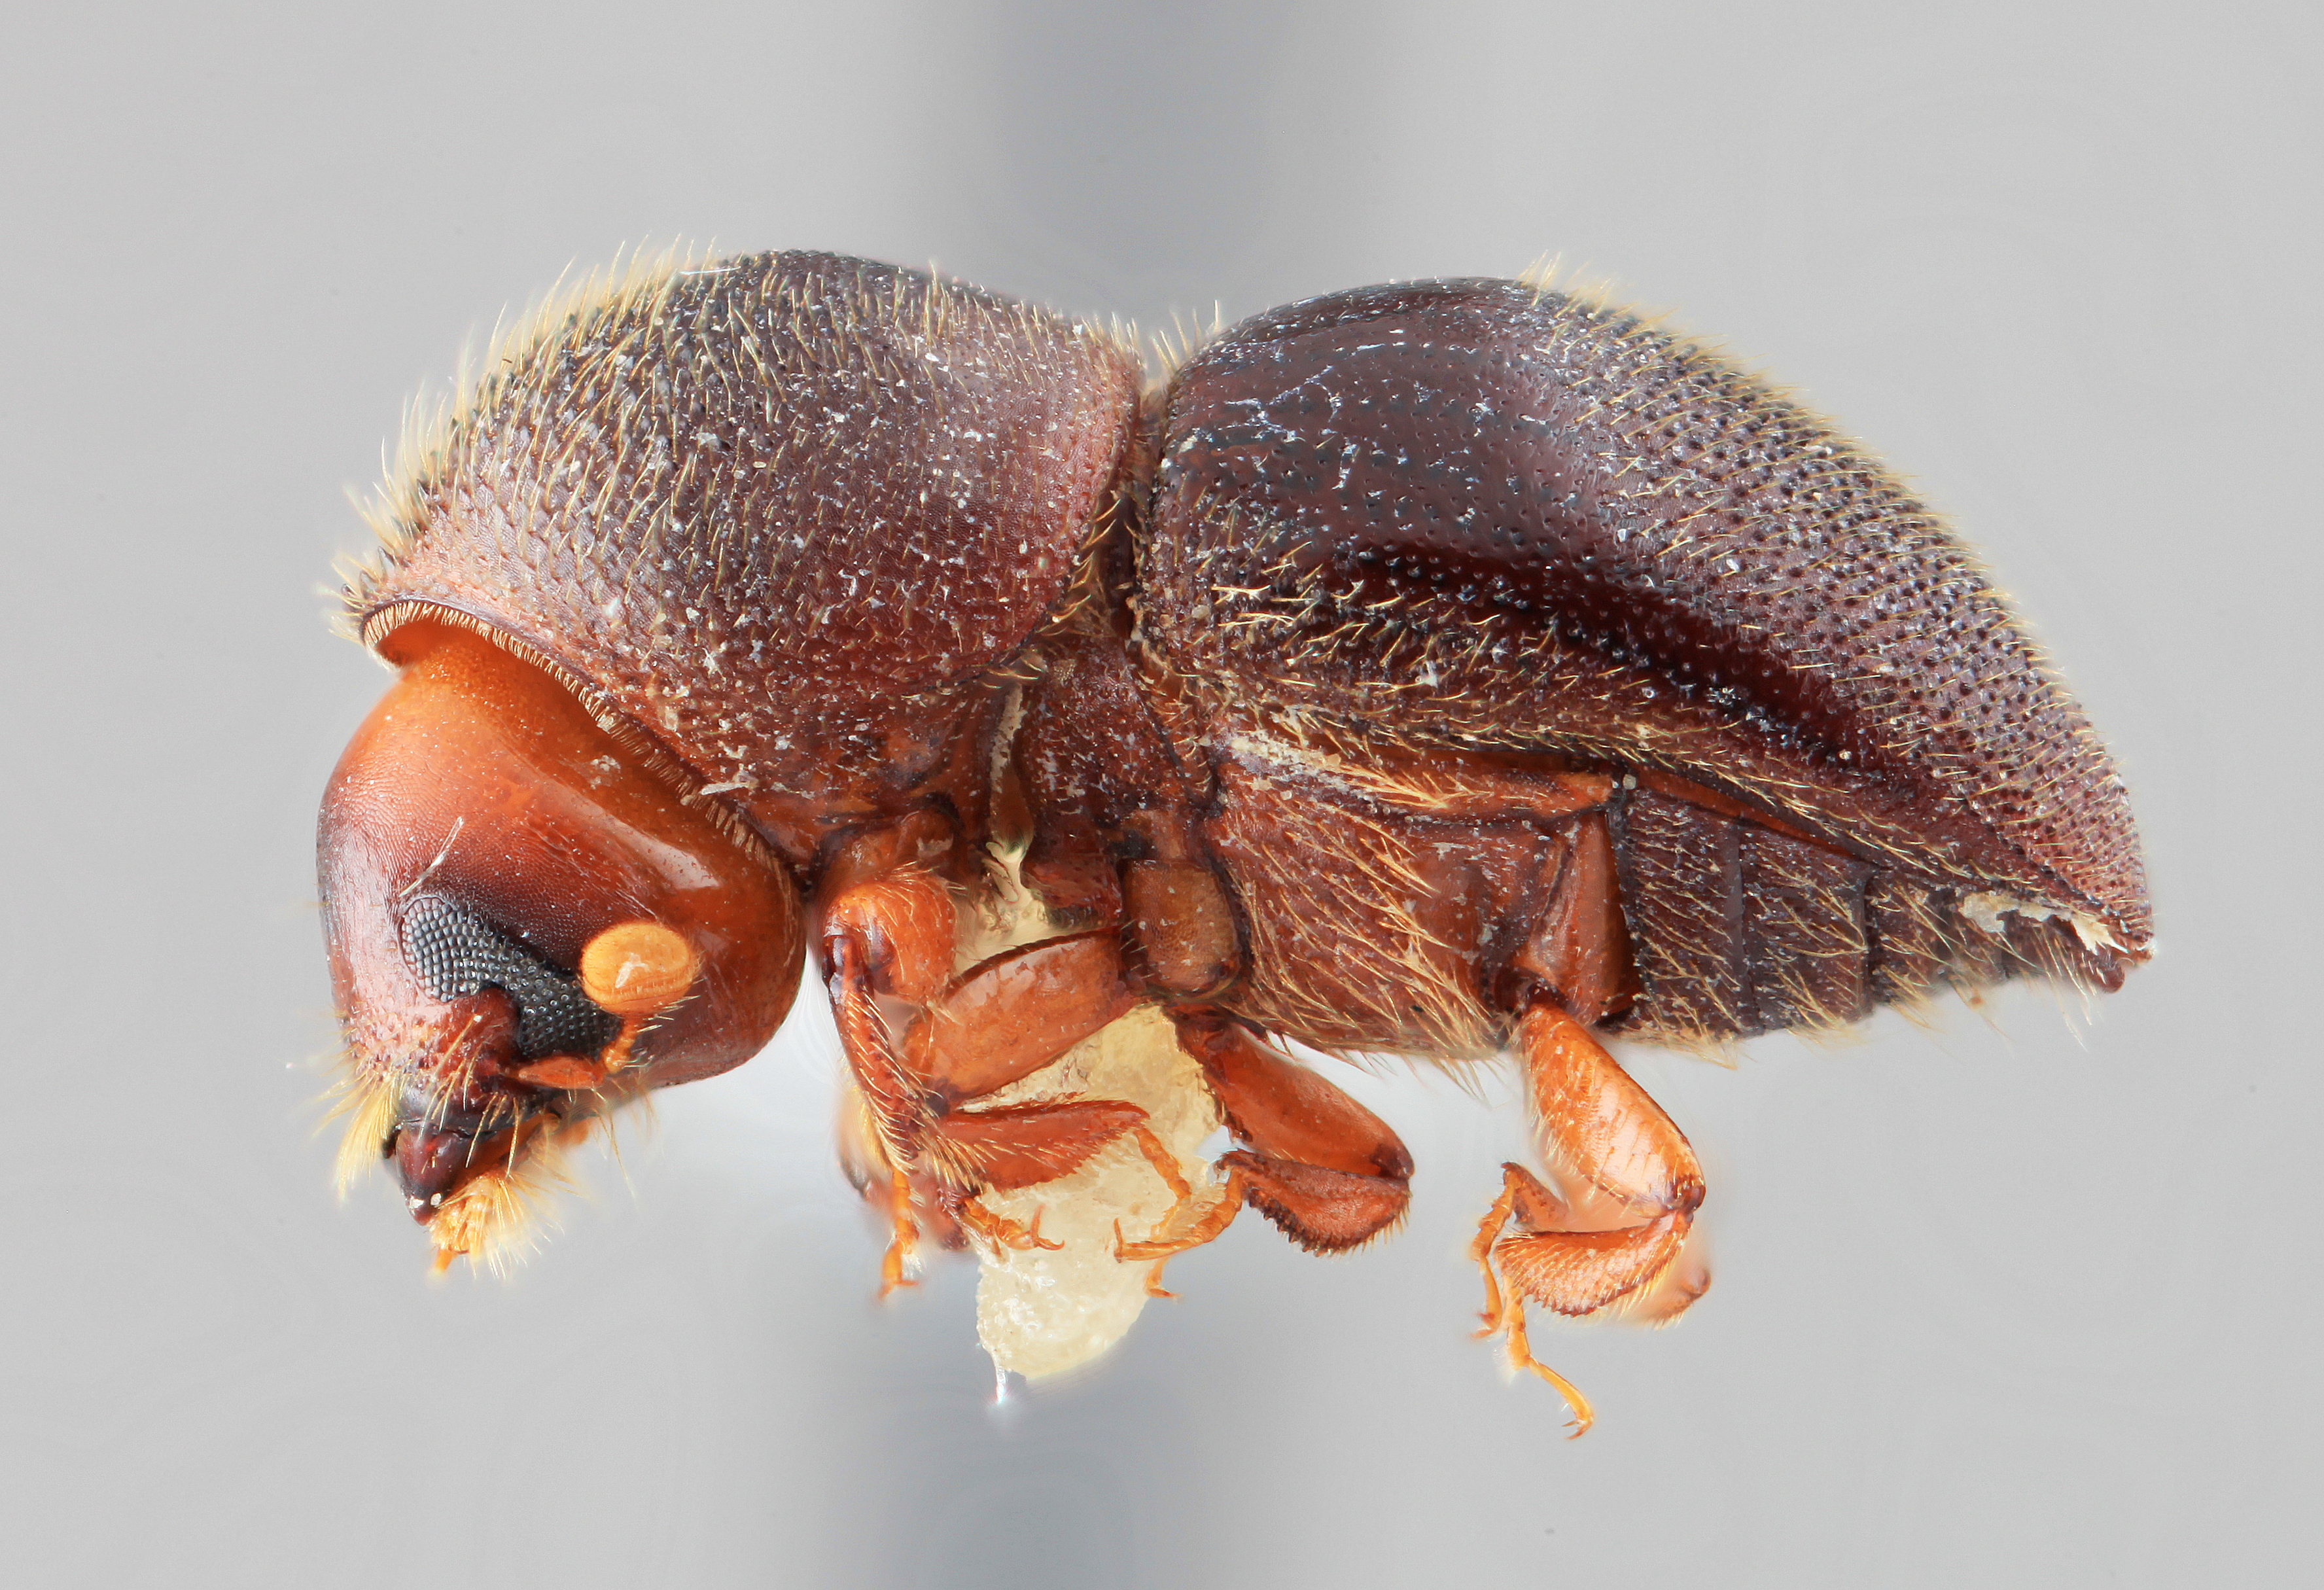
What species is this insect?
Dryocoetoides pileatus
